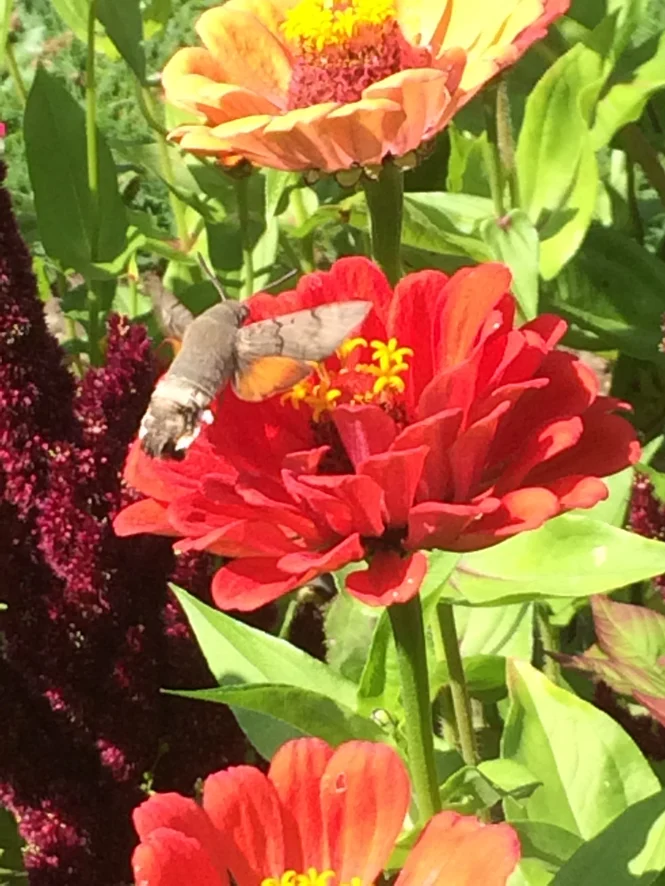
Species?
Macroglossum stellatarum
